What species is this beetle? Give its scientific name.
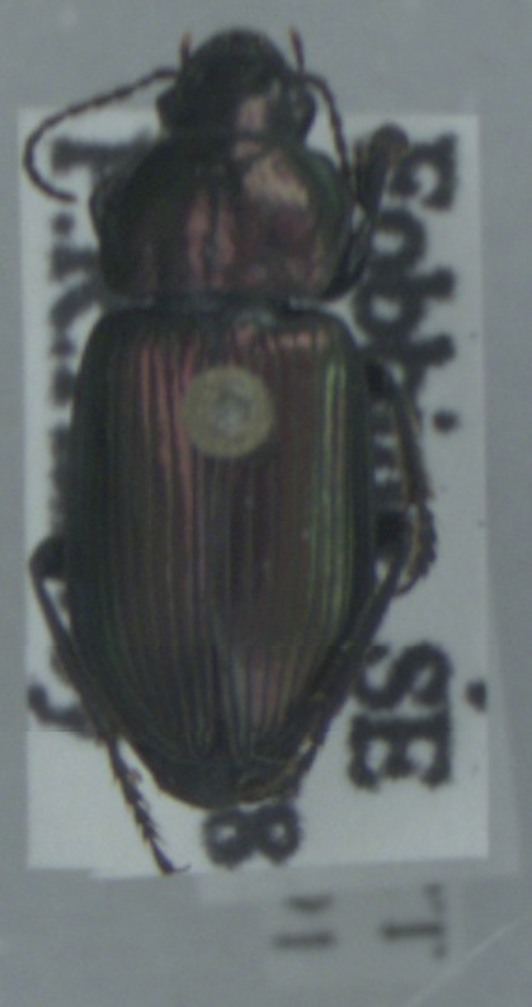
Anisodactylus poeciloides
